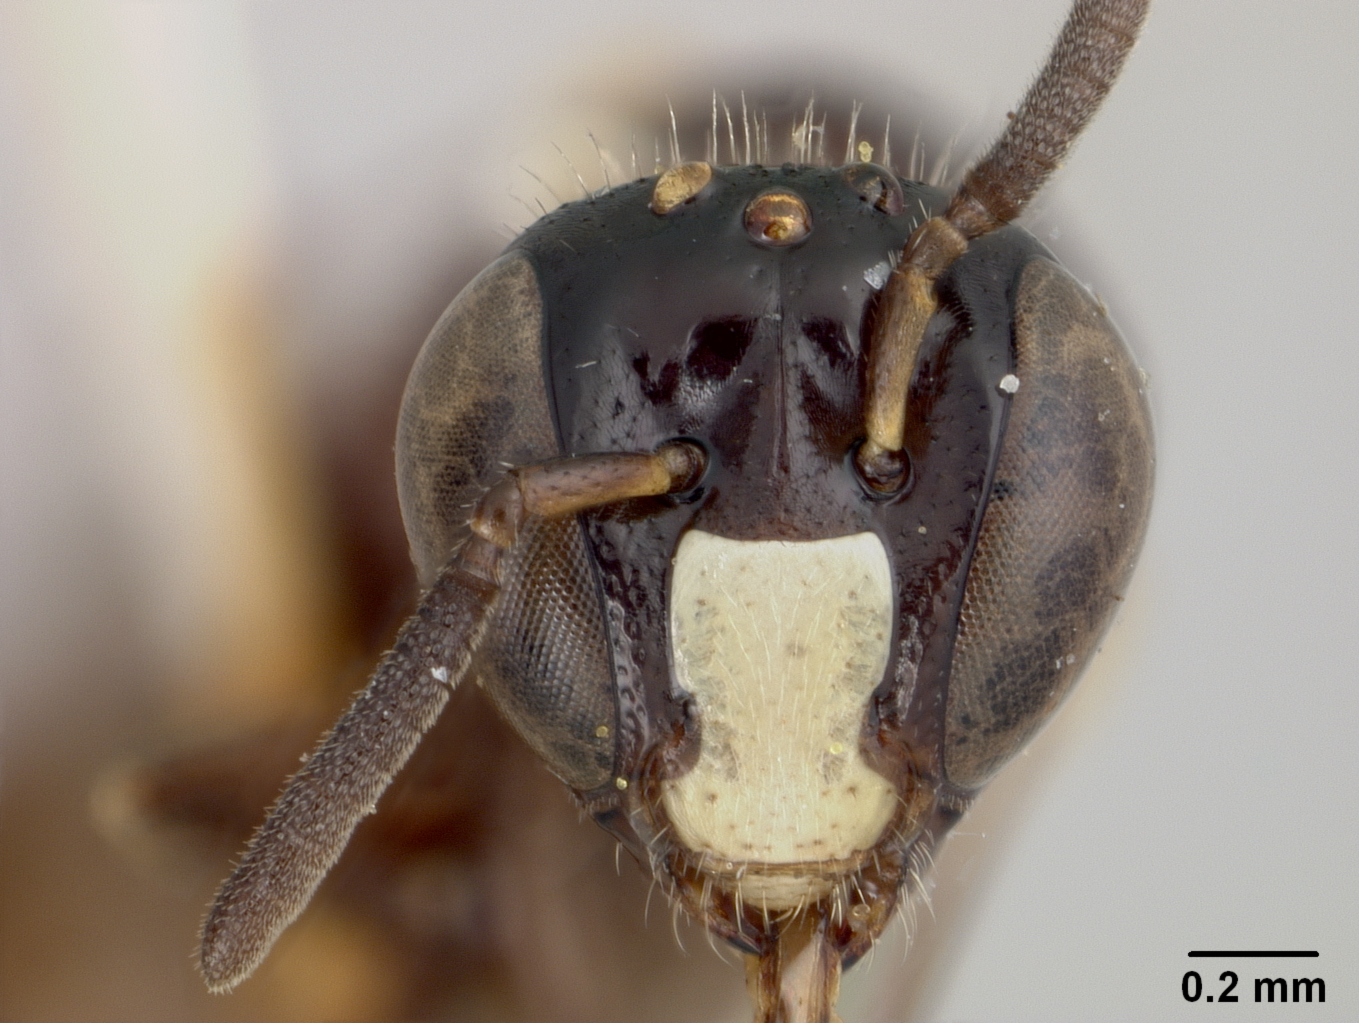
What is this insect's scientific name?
Allodape hewitti
